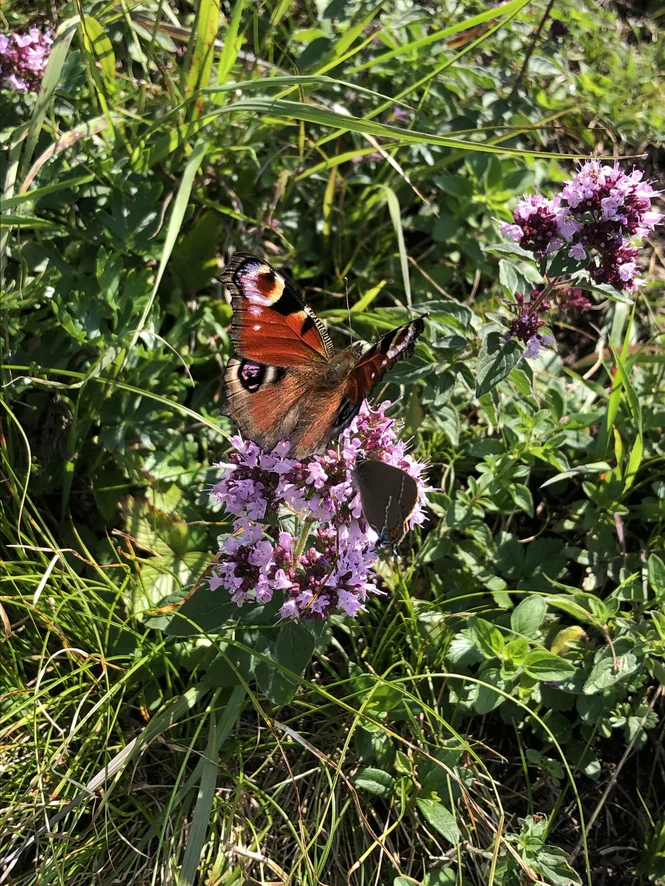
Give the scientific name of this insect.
Aglais io
